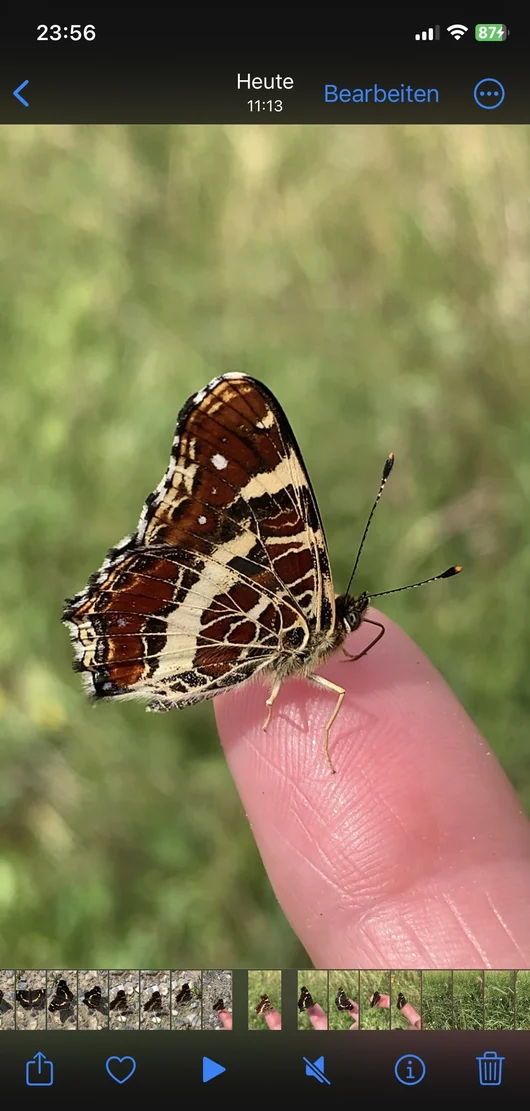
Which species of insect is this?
Araschnia levana
